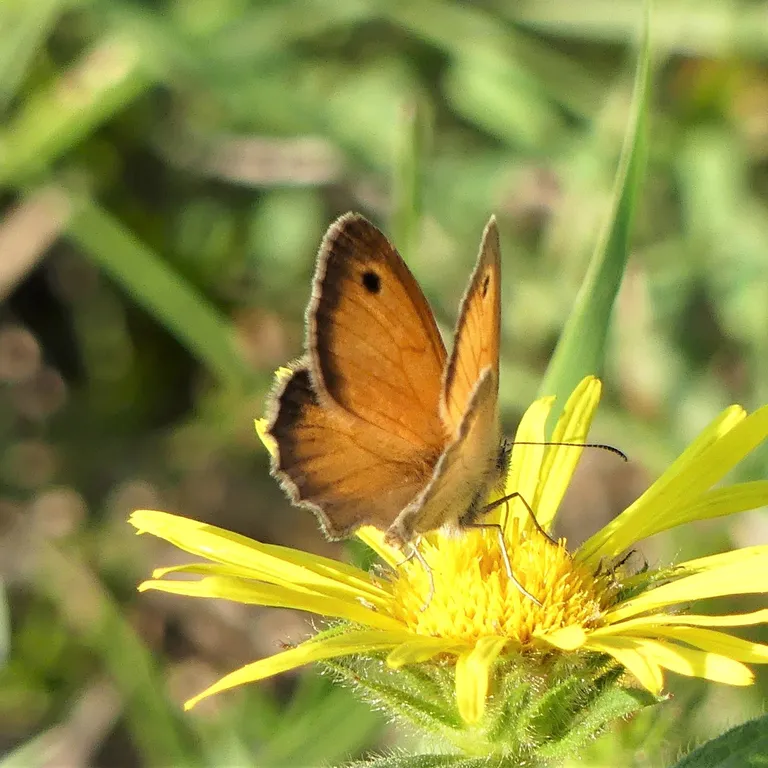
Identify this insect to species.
Coenonympha pamphilus
